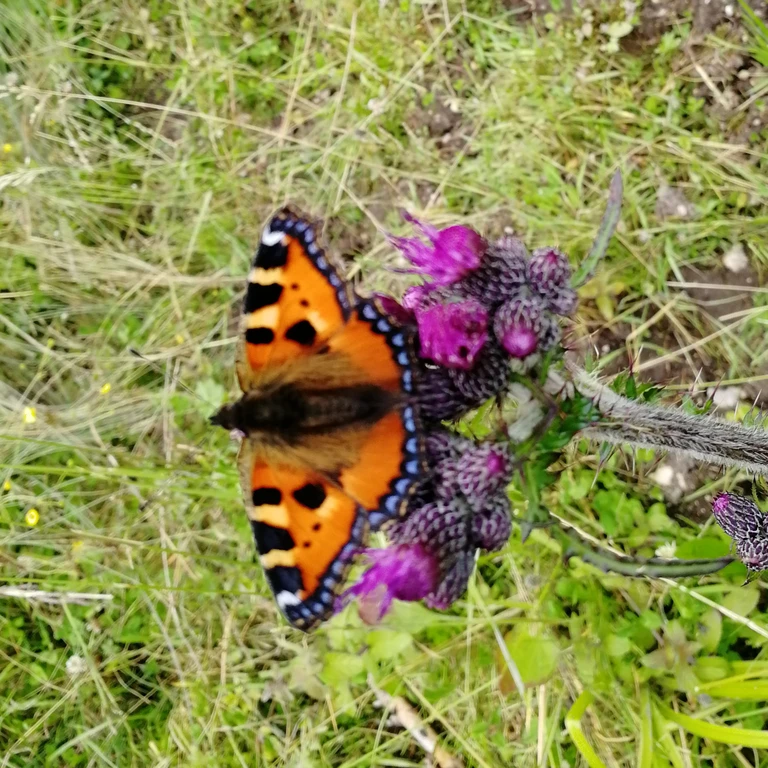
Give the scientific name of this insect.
Aglais urticae
